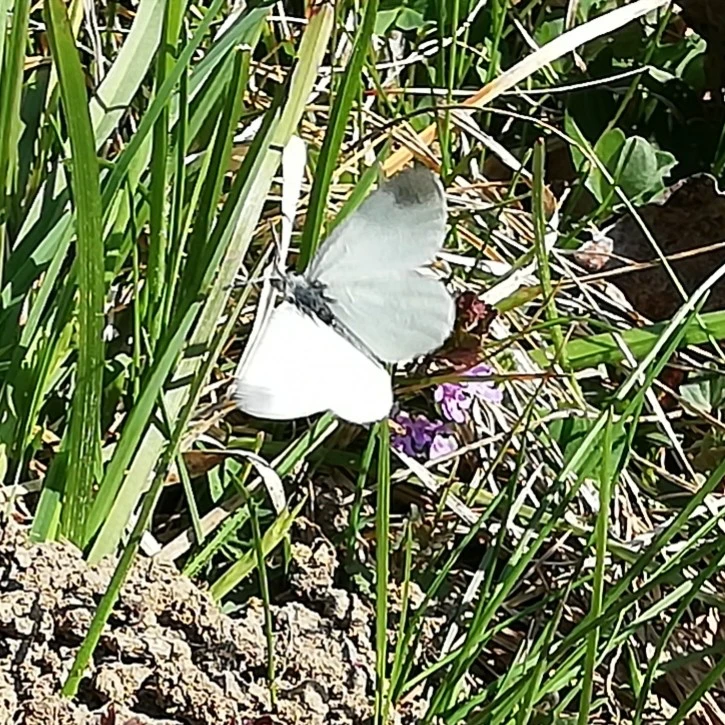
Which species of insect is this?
Leptidea sinapis/juvernica
